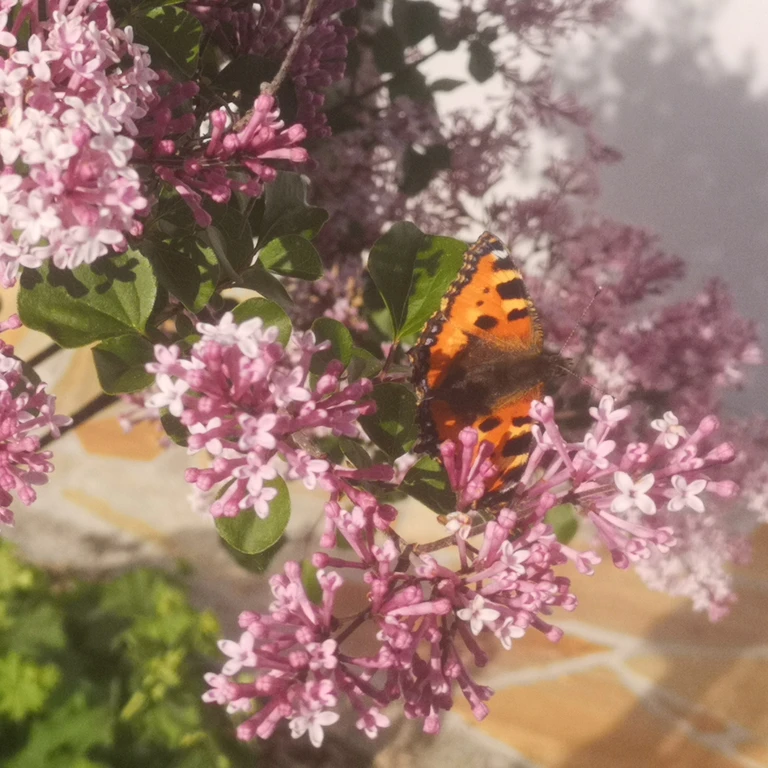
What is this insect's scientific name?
Aglais urticae
